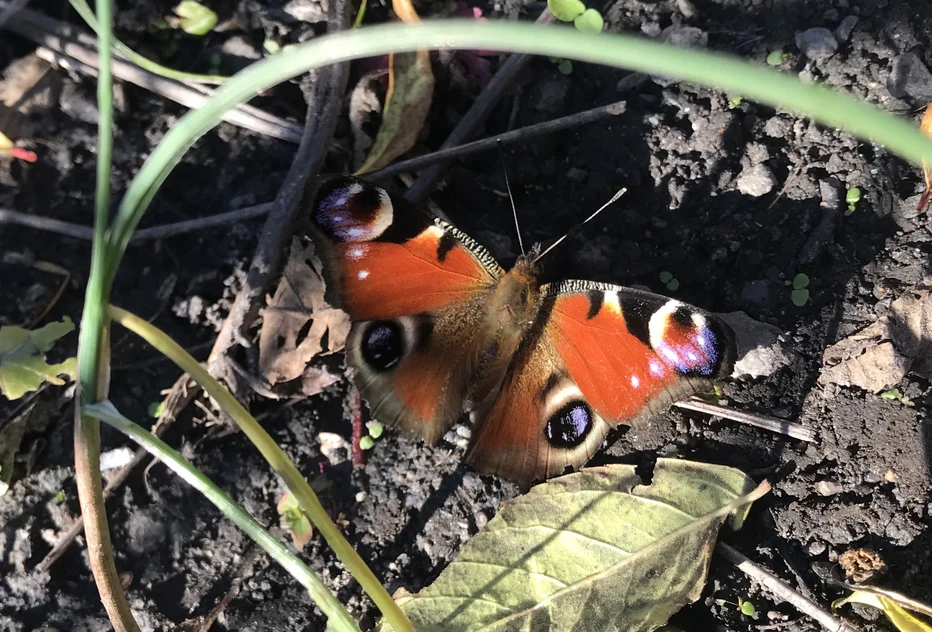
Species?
Aglais io
